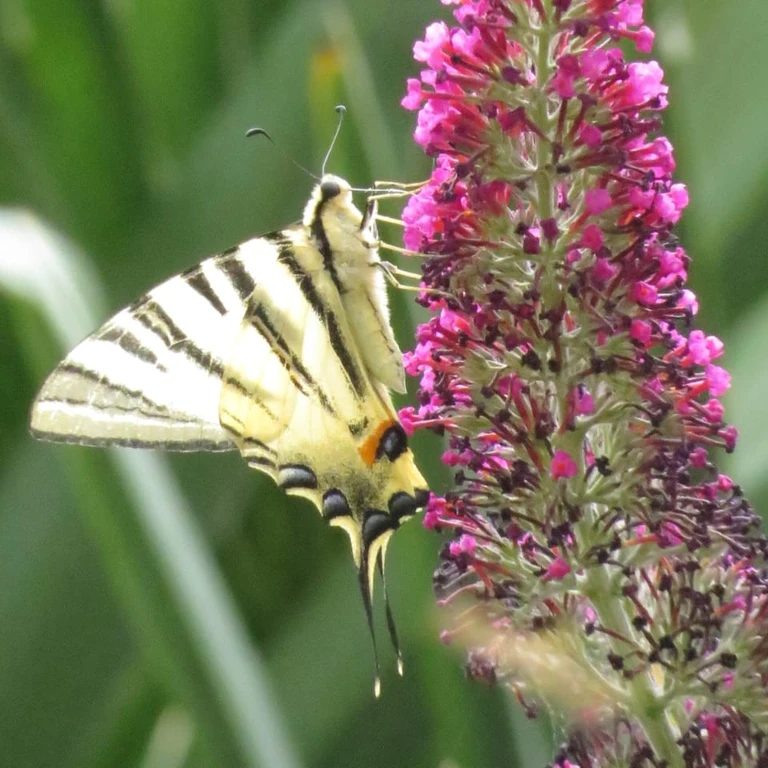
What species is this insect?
Iphiclides podalirius
